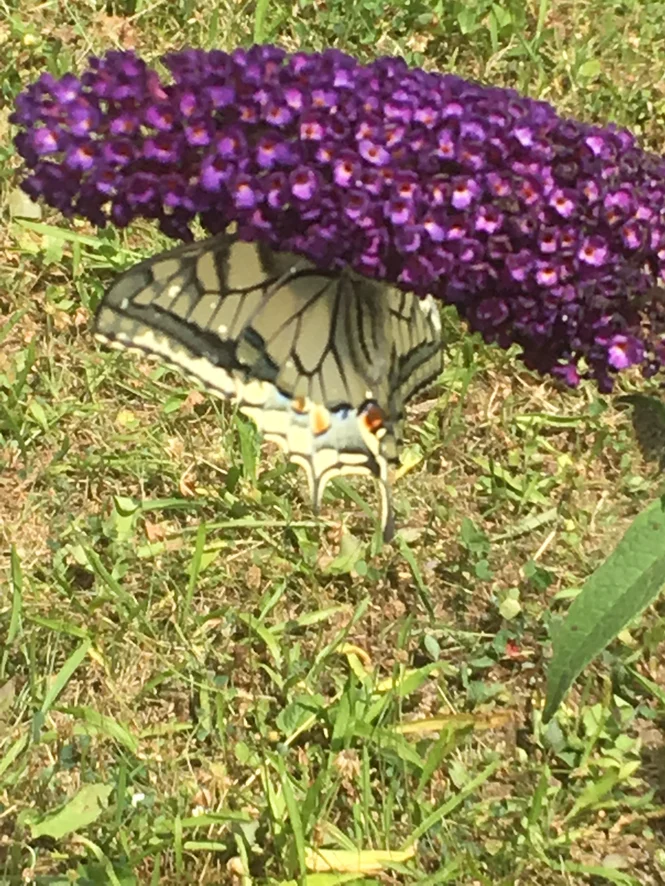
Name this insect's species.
Papilio machaon
